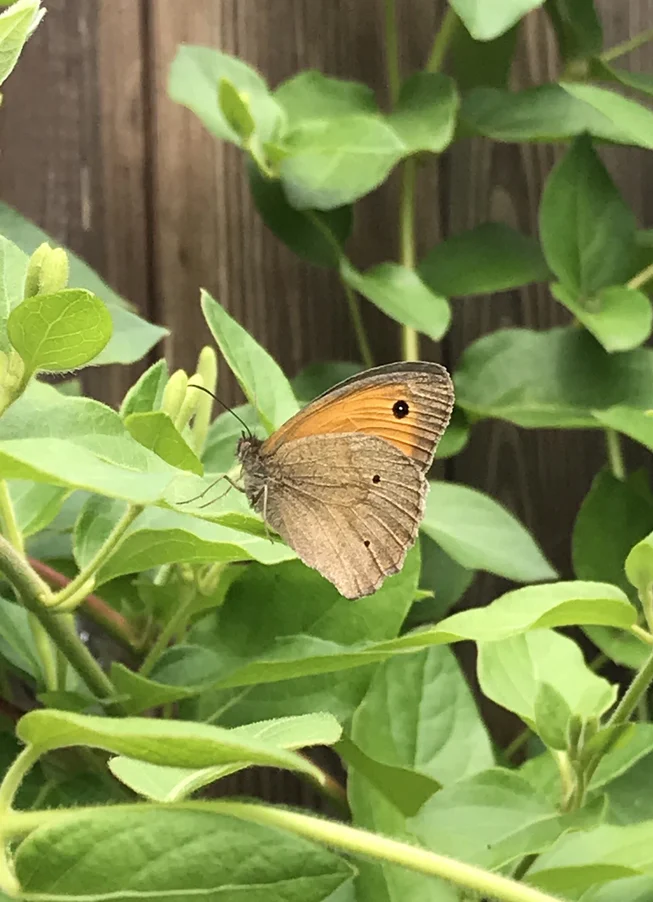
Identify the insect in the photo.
Maniola jurtina
